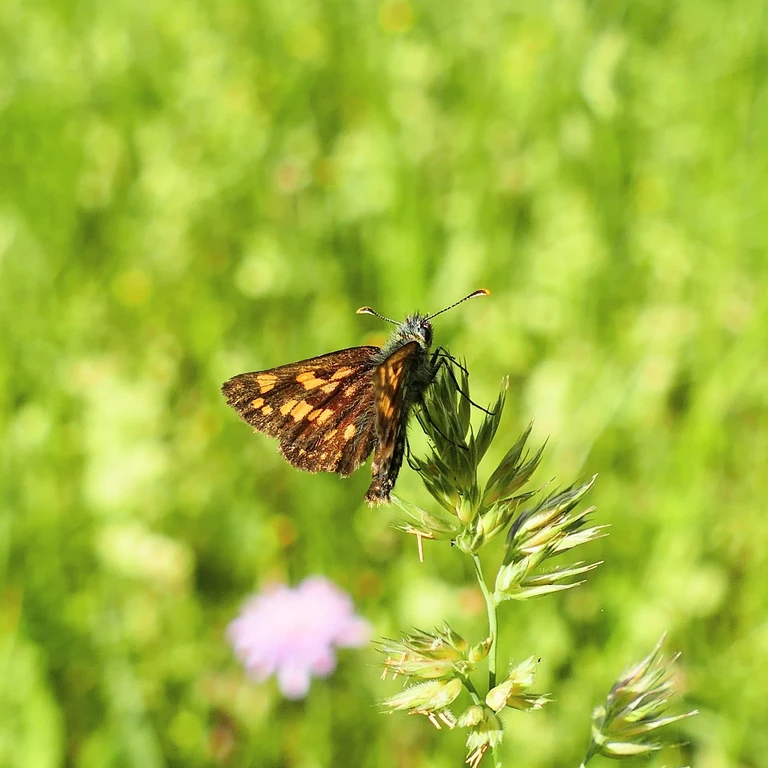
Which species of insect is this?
Carterocephalus palaemon
